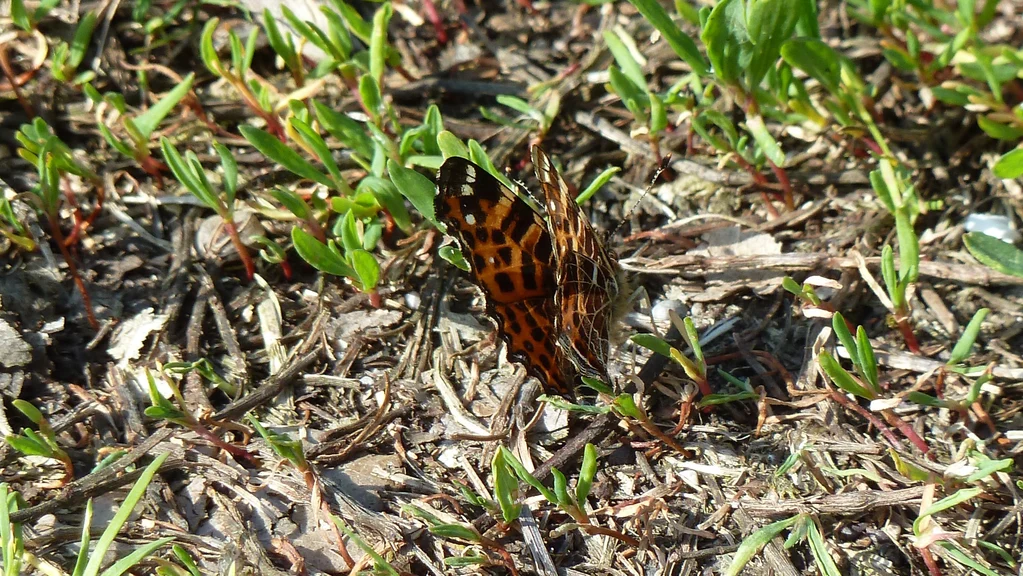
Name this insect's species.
Araschnia levana
